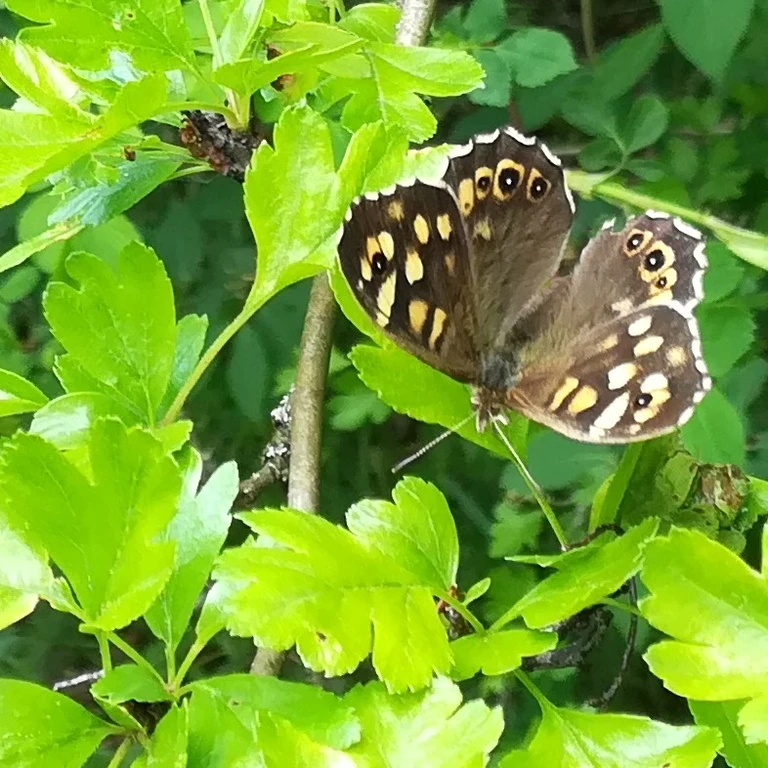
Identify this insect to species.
Pararge aegeria
